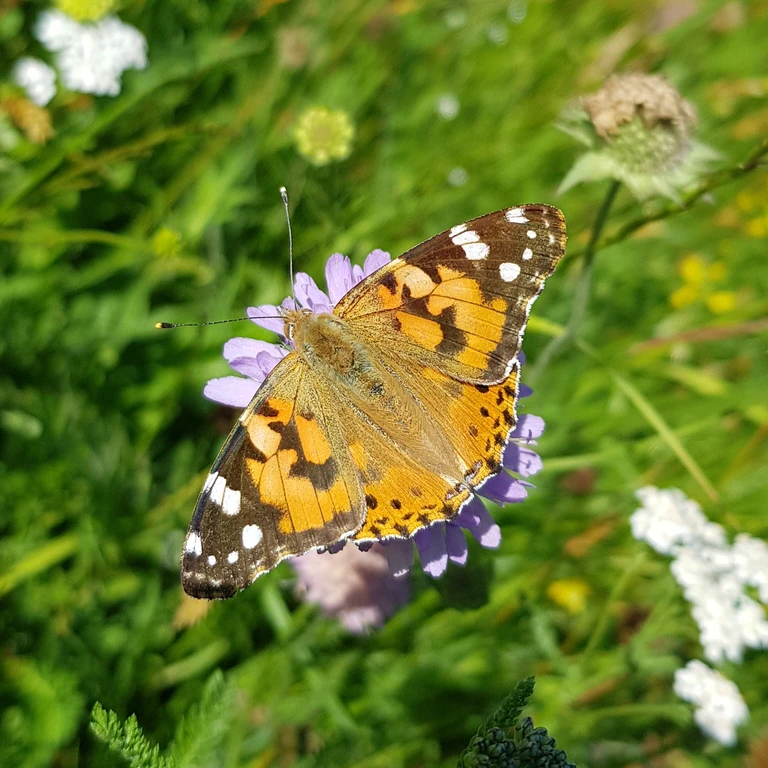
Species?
Vanessa cardui
